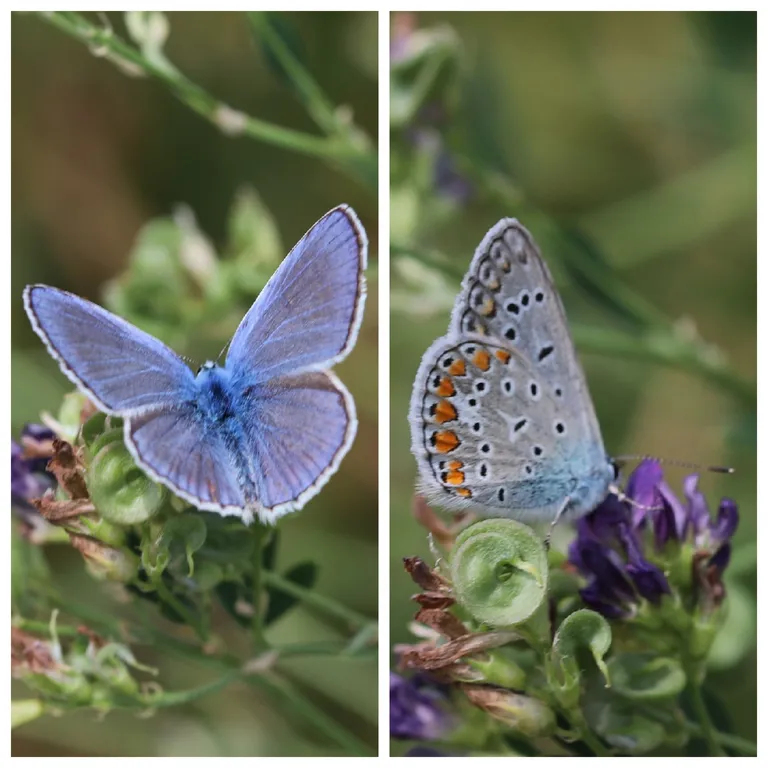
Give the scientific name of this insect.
Polyommatus icarus
